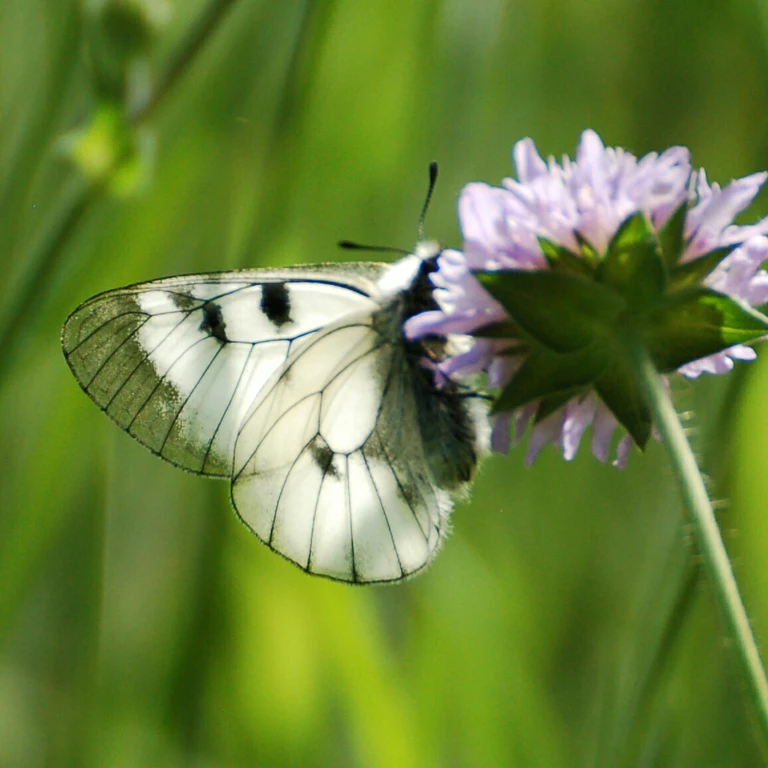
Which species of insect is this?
Parnassius mnemosyne
